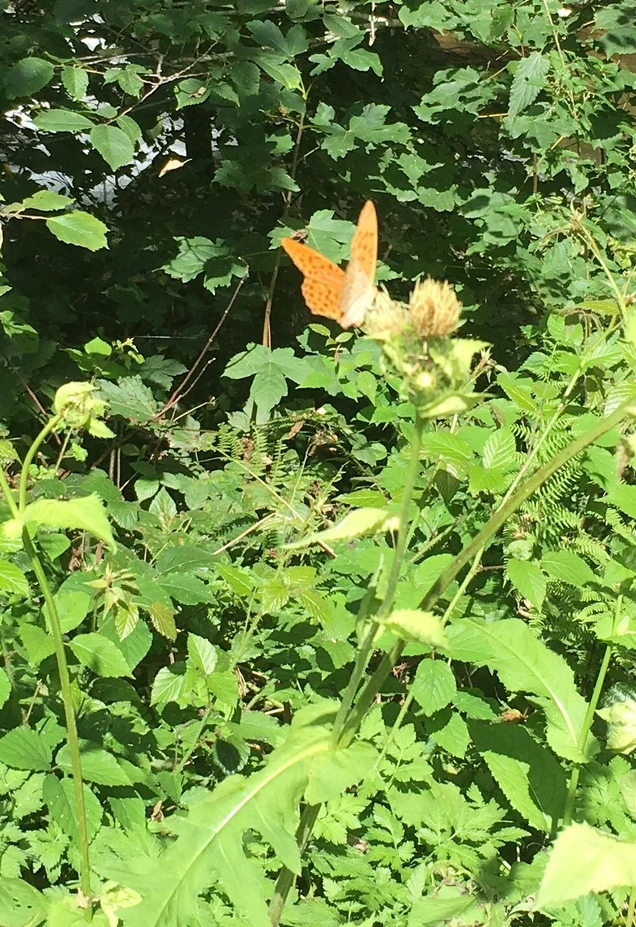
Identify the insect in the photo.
Argynnis paphia
